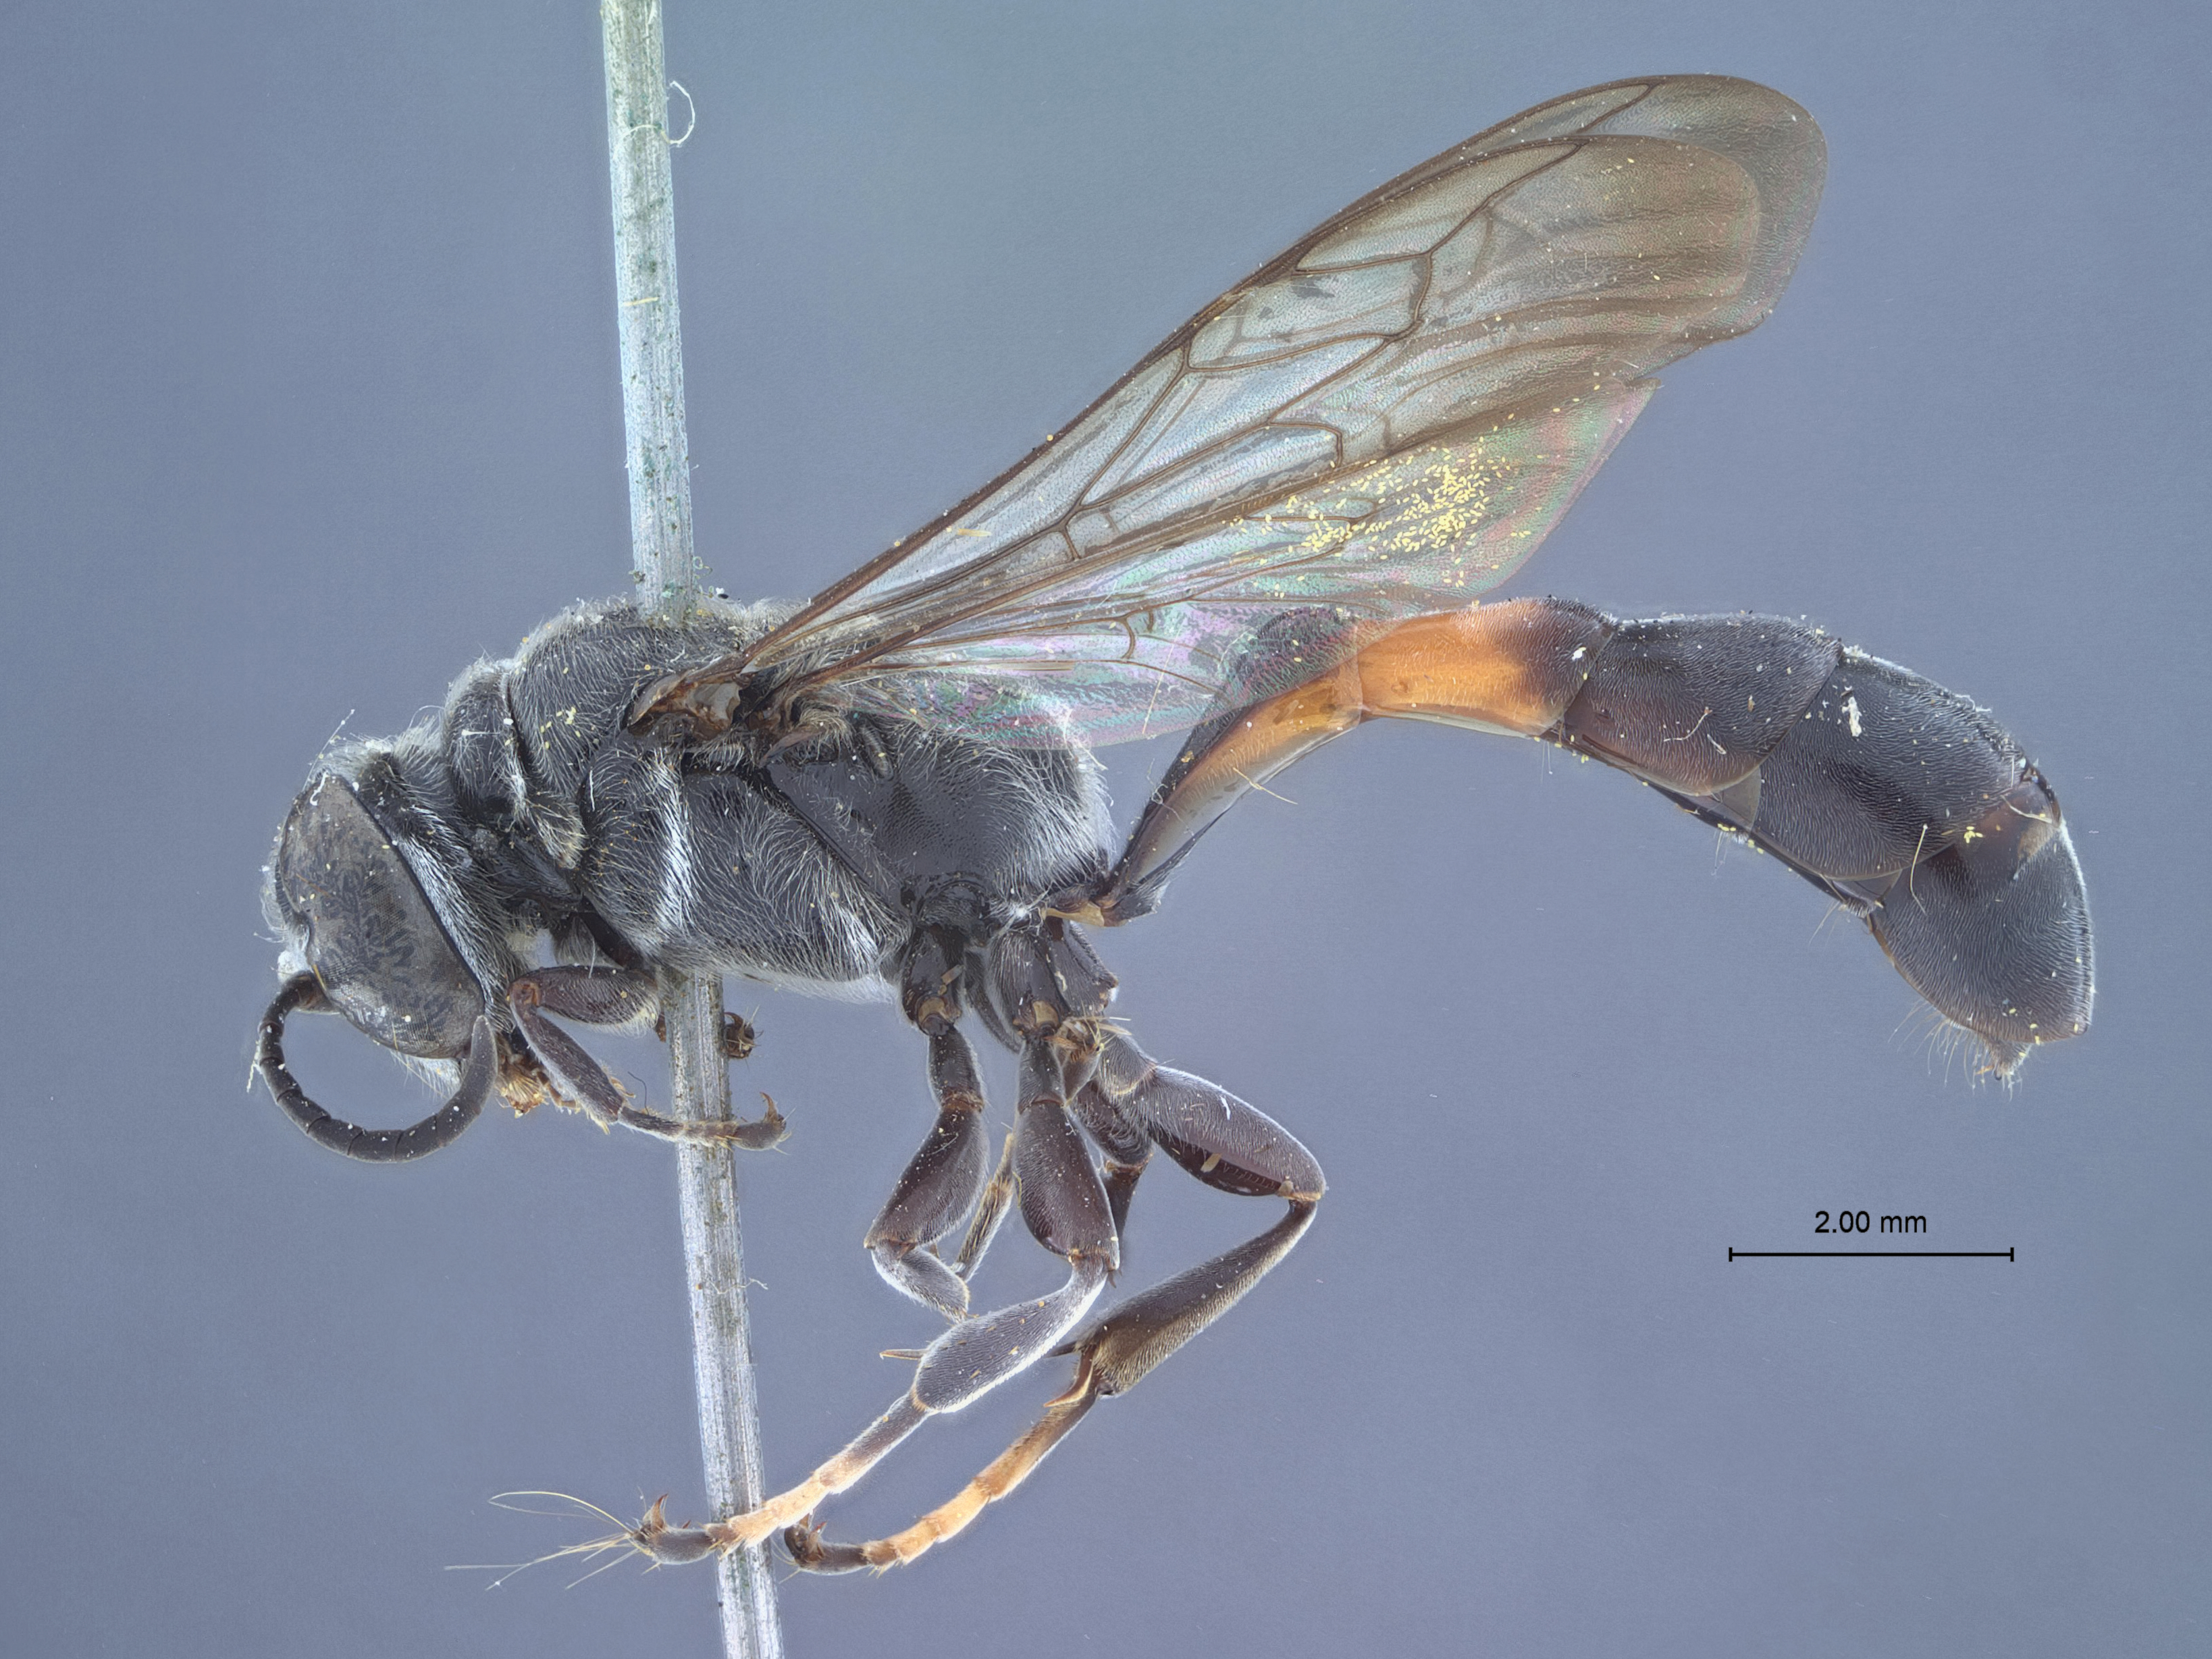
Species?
Trypoxylon cockerellae
